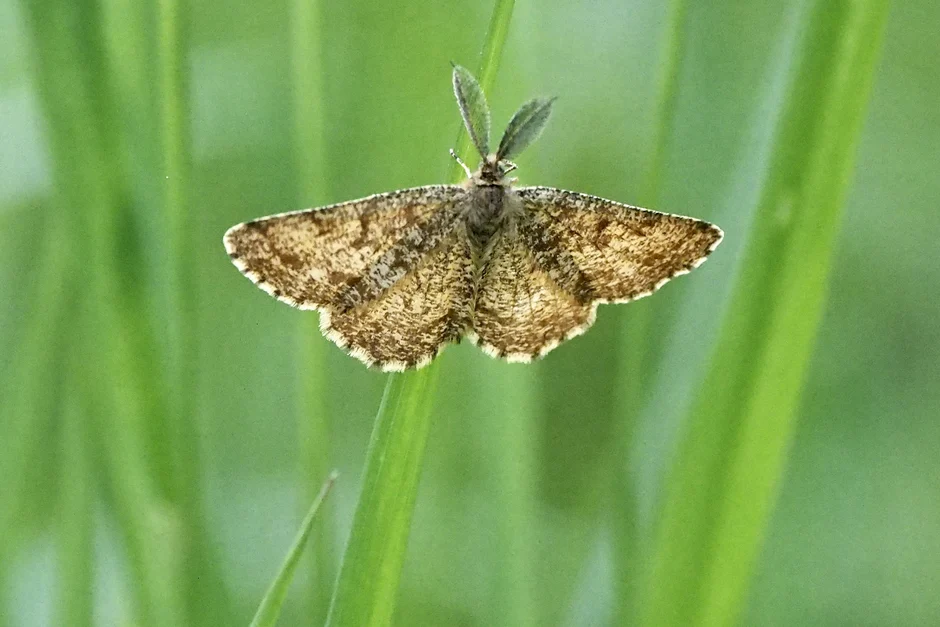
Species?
Ematurga atomaria
